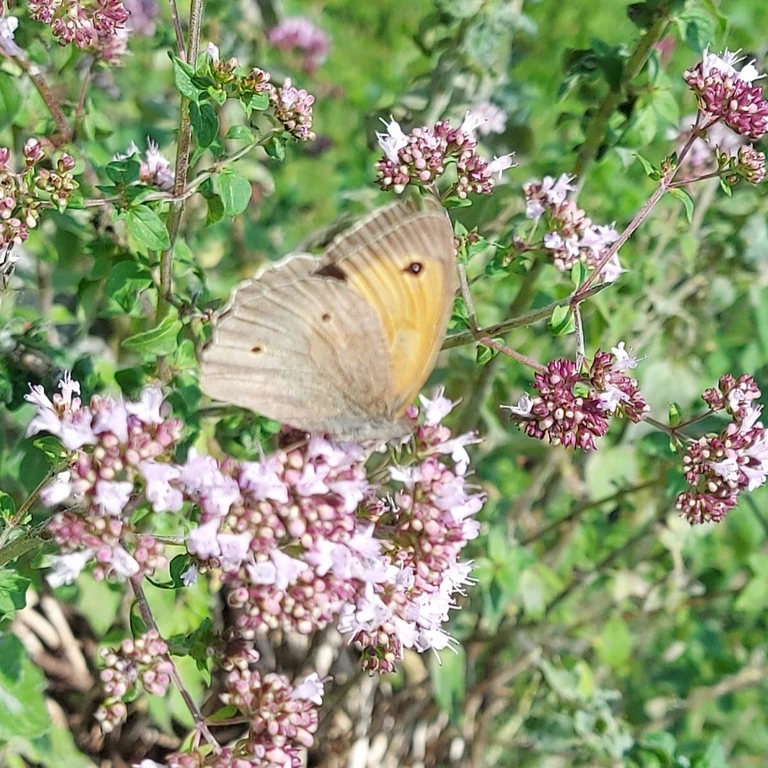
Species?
Maniola jurtina
